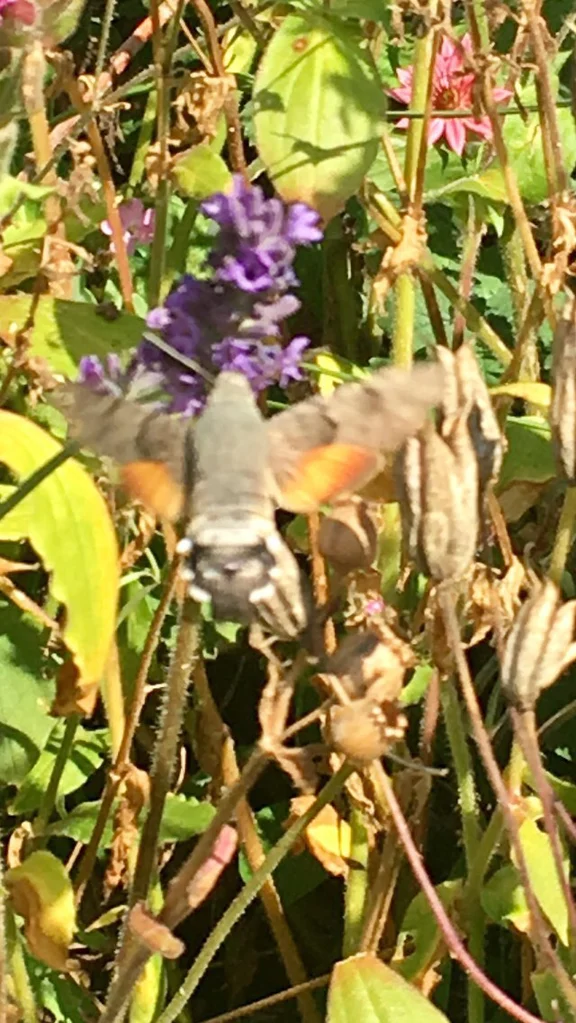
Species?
Macroglossum stellatarum
